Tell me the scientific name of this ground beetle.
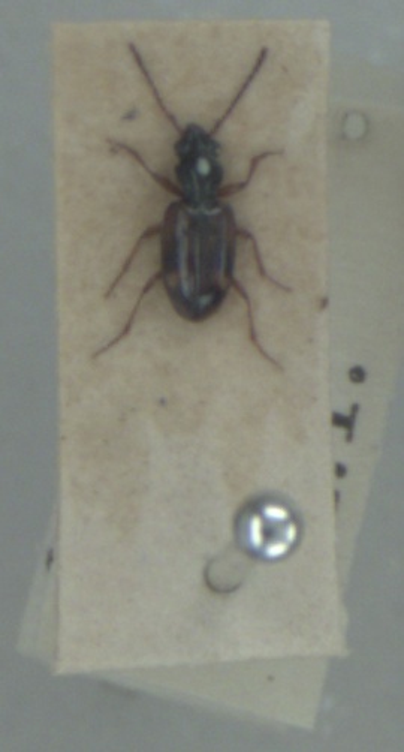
Bembidion articulatum
